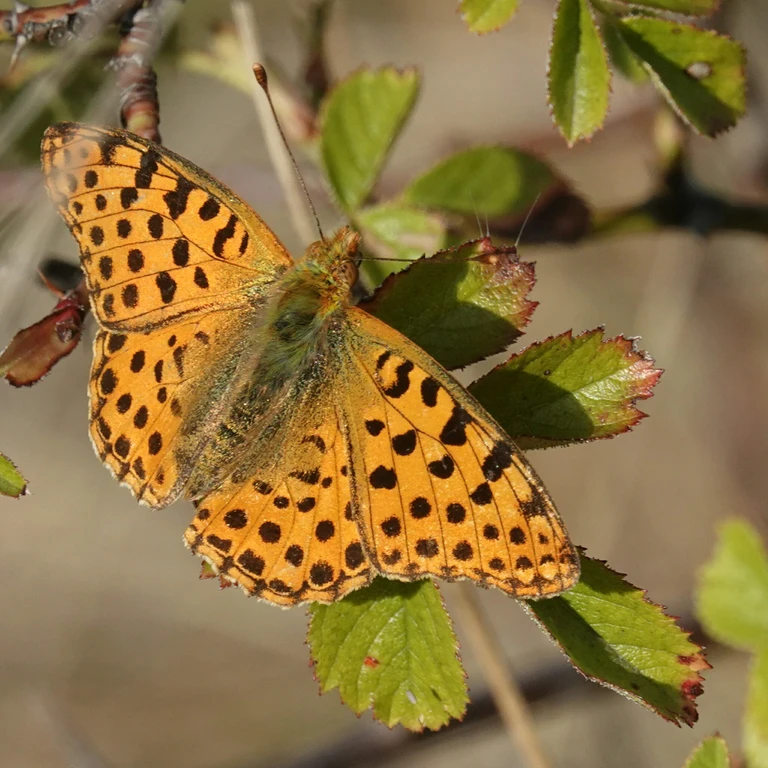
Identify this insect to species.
Issoria lathonia
